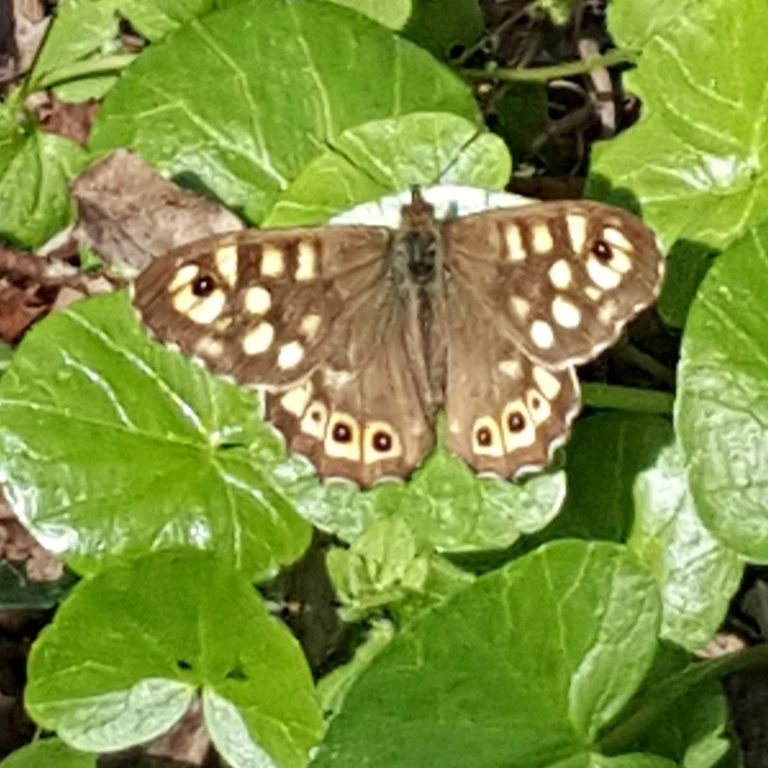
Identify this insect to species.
Pararge aegeria
